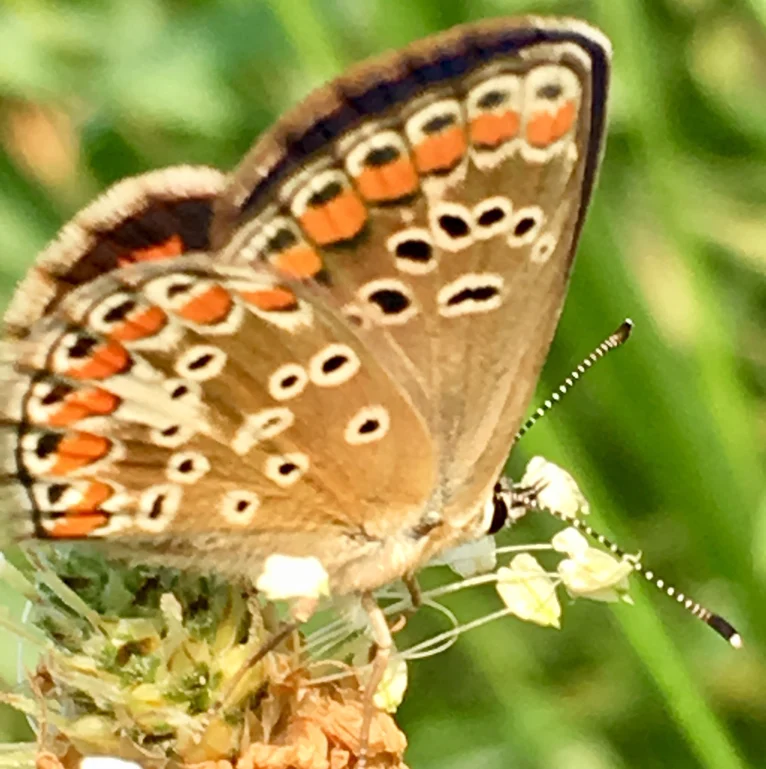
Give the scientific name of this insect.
Aricia agestis/artaxerxes
